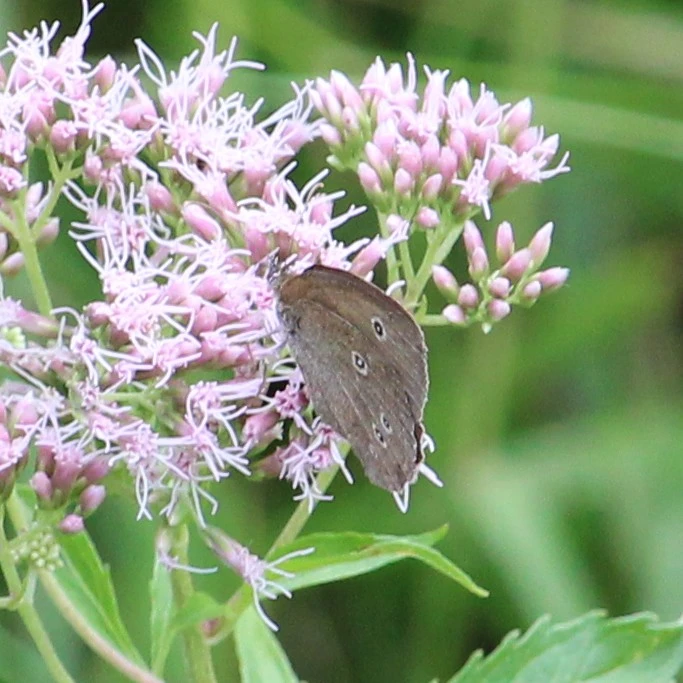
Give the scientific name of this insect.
Aphantopus hyperantus
